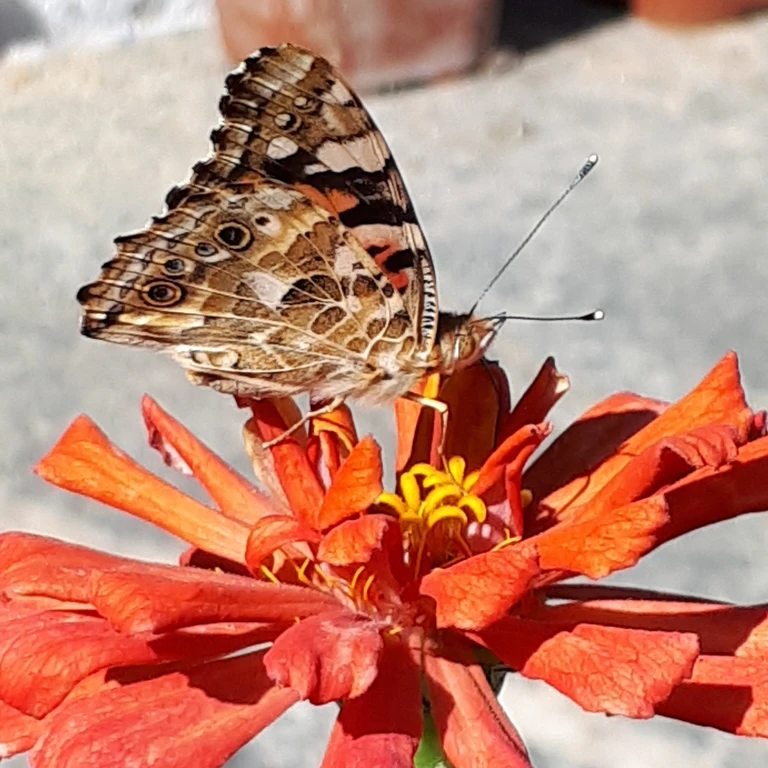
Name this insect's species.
Vanessa cardui
